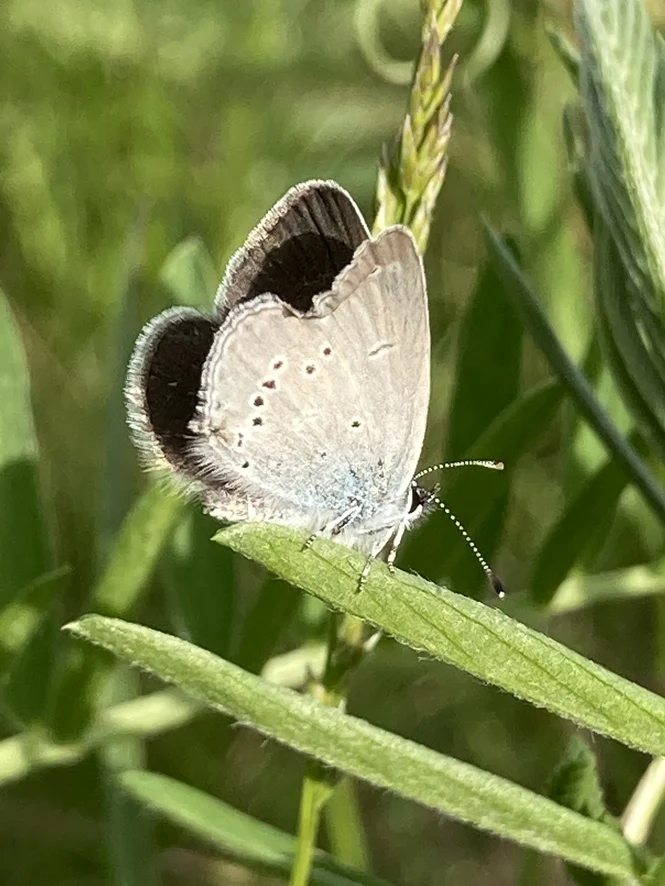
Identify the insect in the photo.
Cupido minimus
